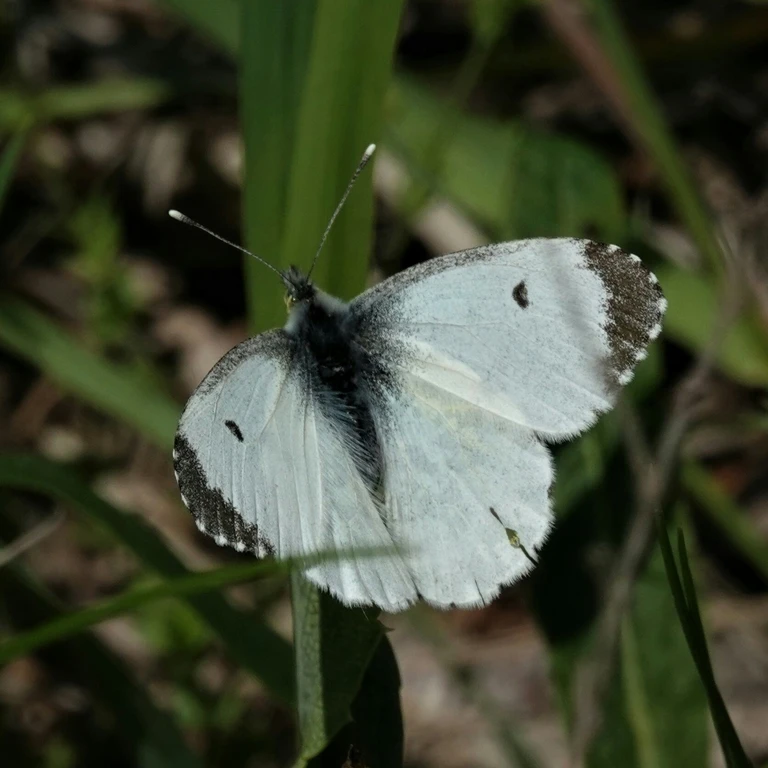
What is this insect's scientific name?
Anthocharis cardamines
